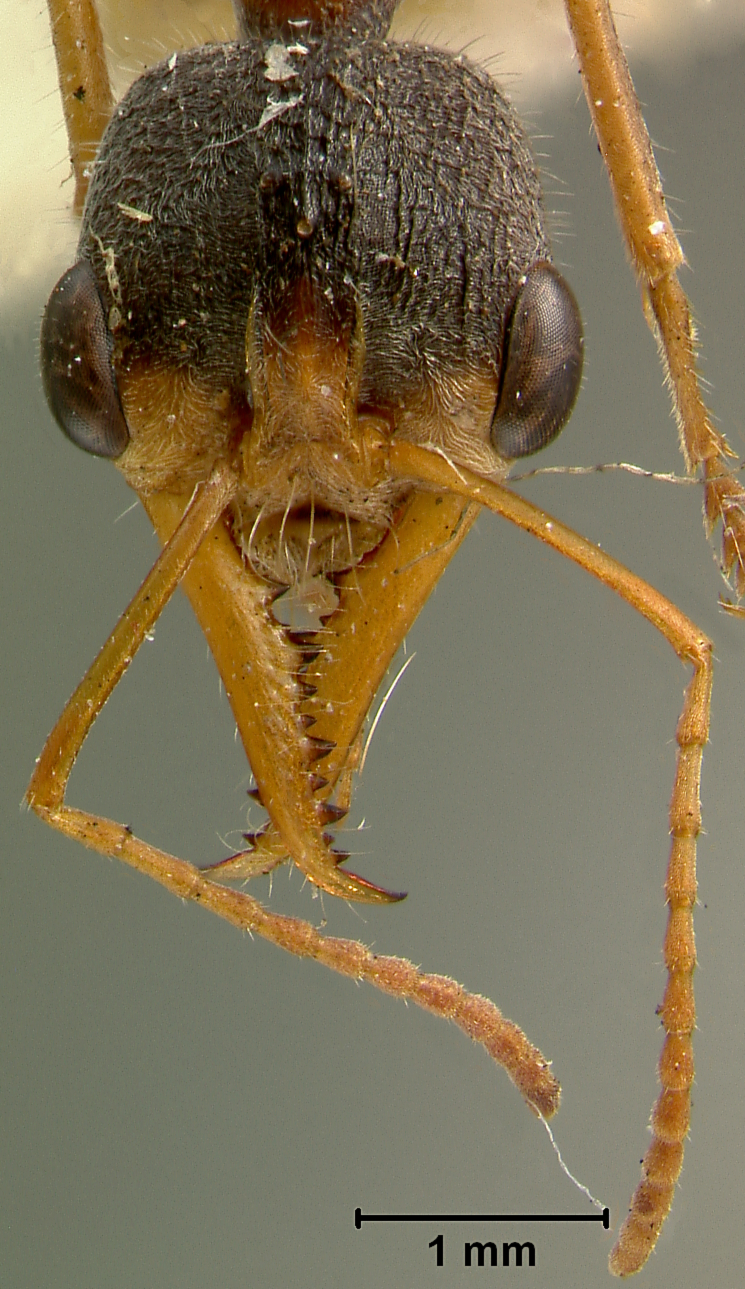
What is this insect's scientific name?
Myrmecia fucosa
